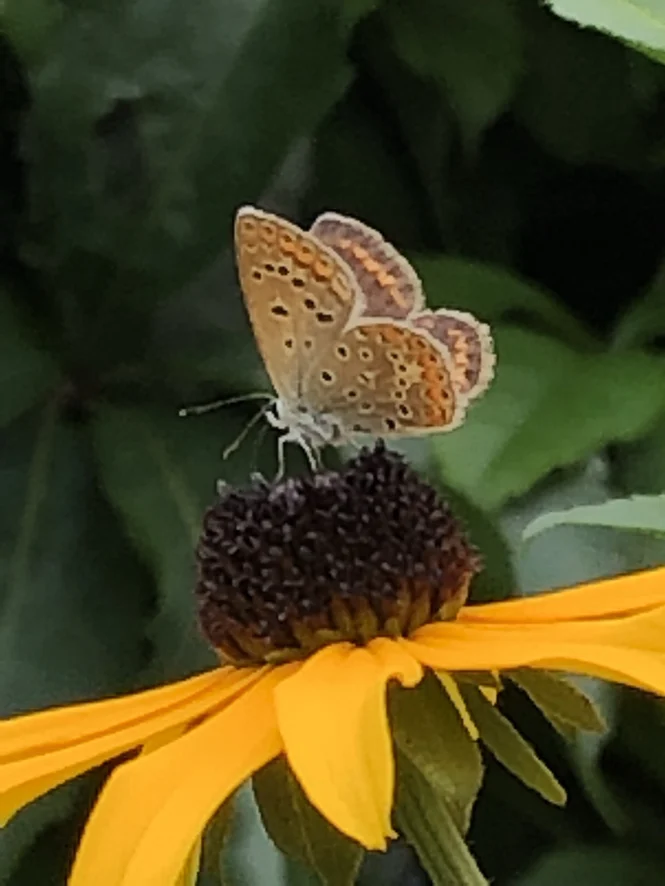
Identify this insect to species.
Polyommatus icarus
